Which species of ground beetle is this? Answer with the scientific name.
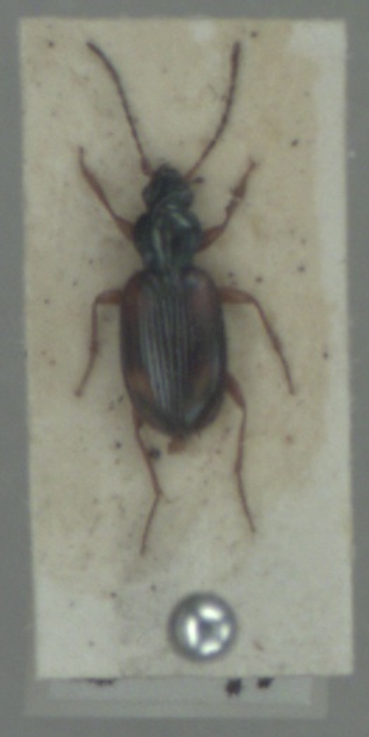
Bembidion tetracolum
